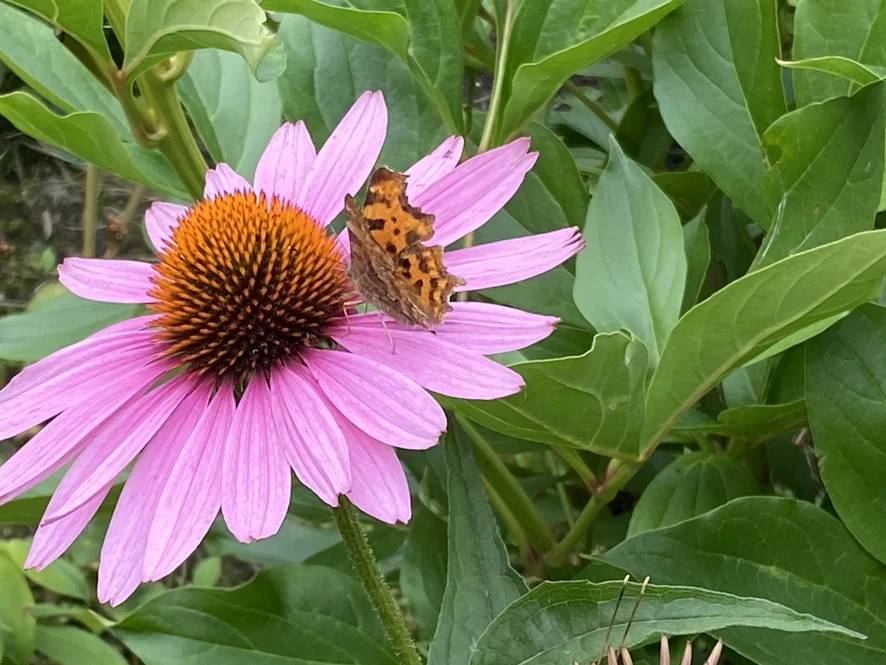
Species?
Polygonia c-album
